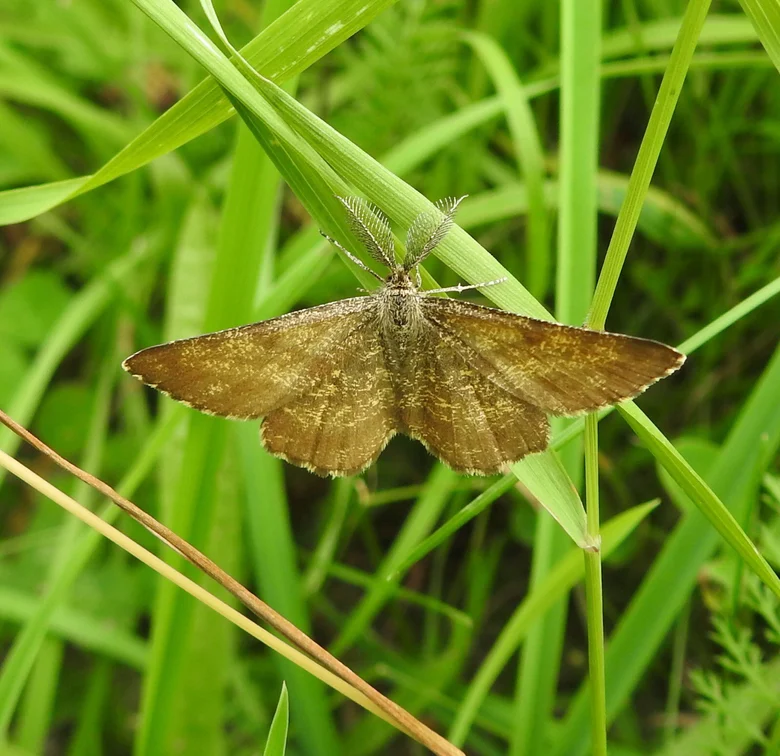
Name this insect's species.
Ematurga atomaria
